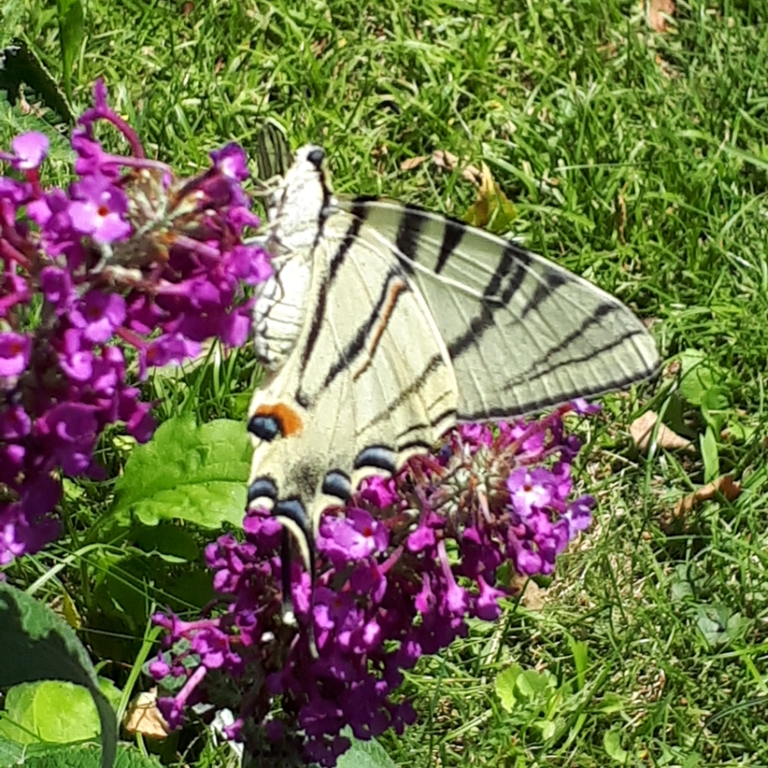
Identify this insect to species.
Iphiclides podalirius
